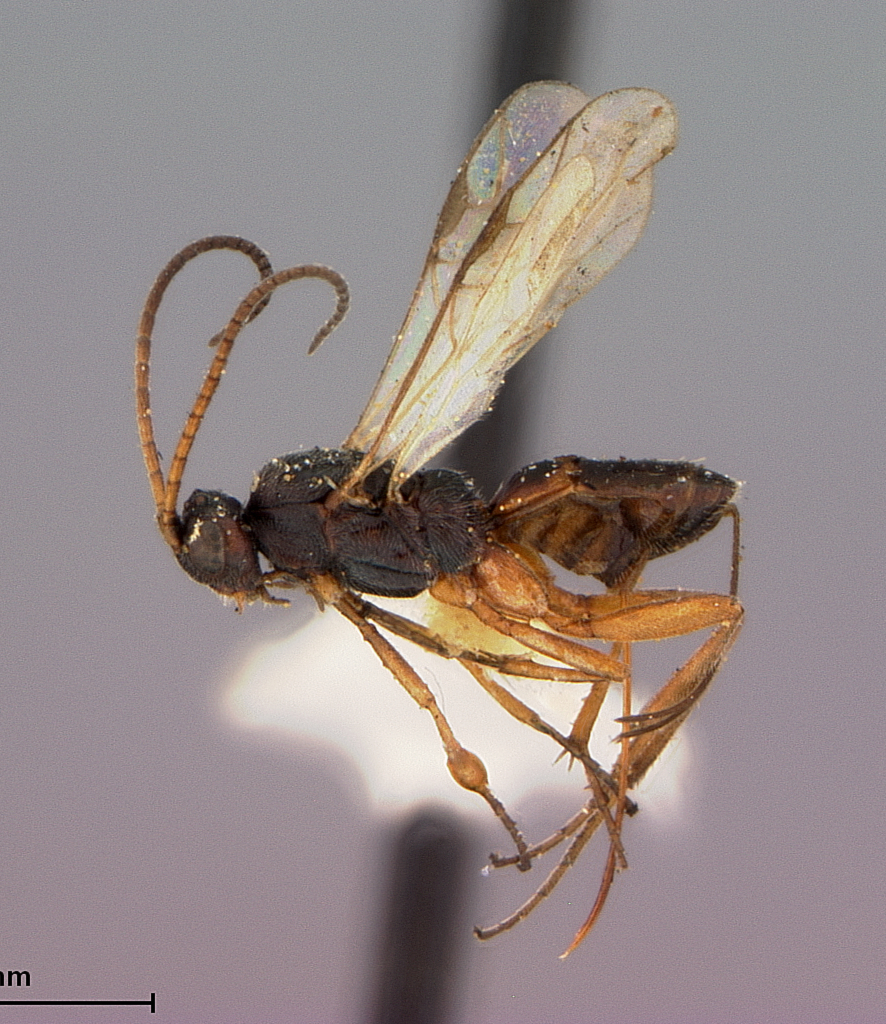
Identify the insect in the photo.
Orgilus clivicola
